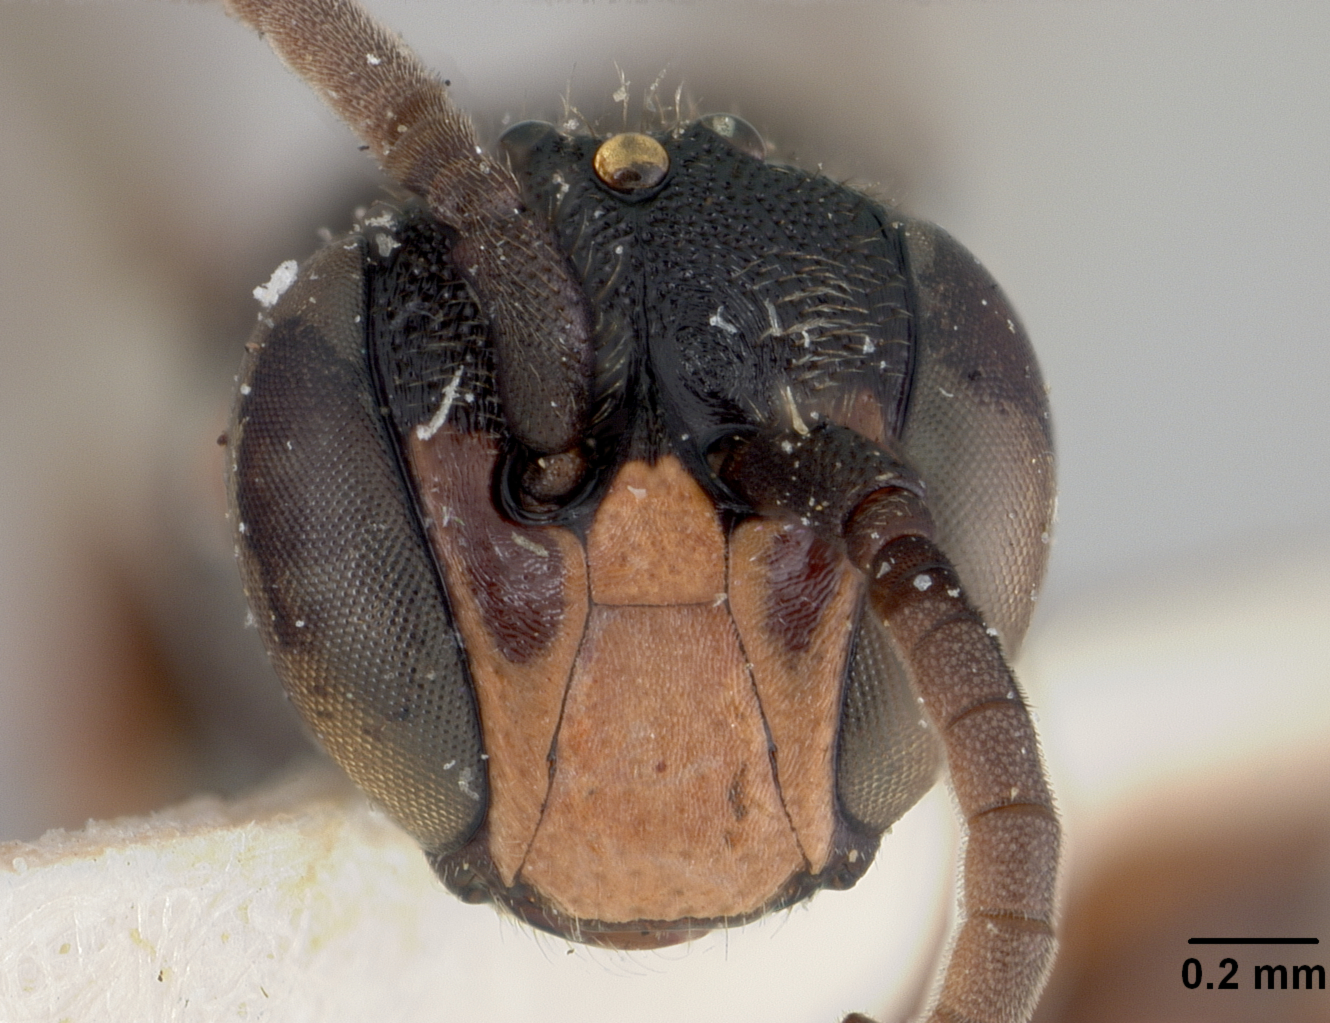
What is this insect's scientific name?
Prosopis minyra
